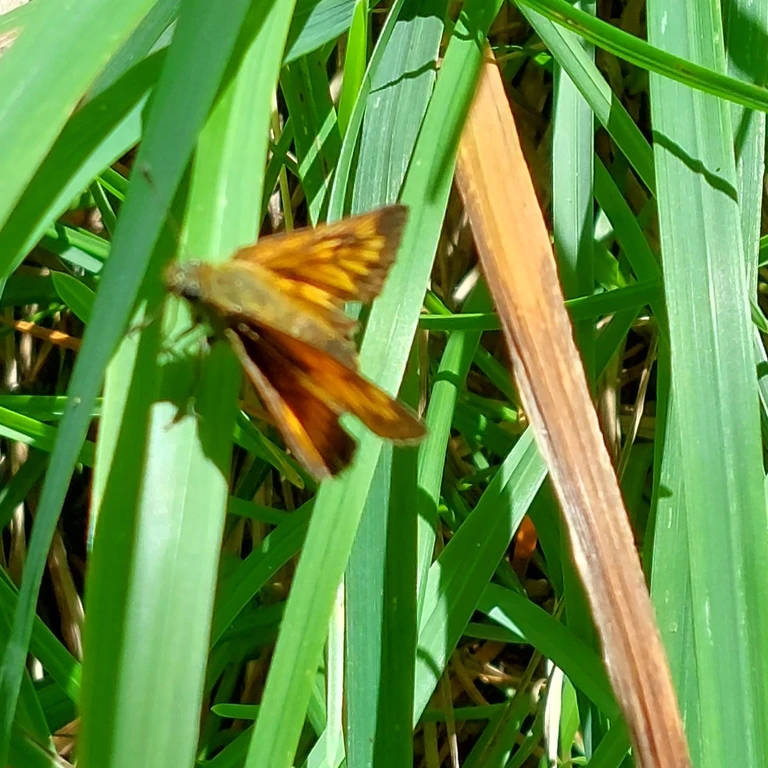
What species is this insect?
Ochlodes sylvanus (also Ochlodes venata)
